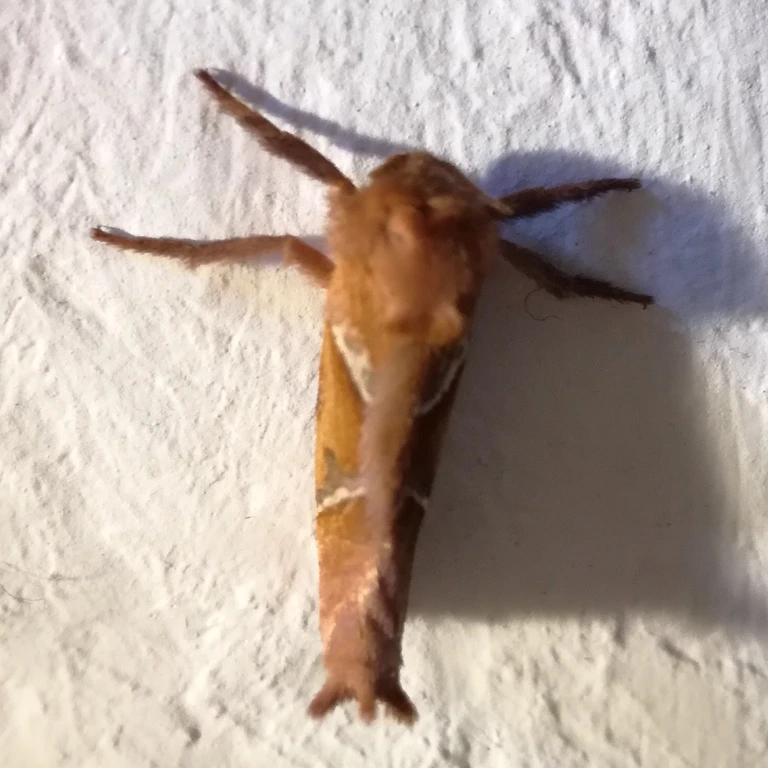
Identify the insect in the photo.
Triodia sylvina
